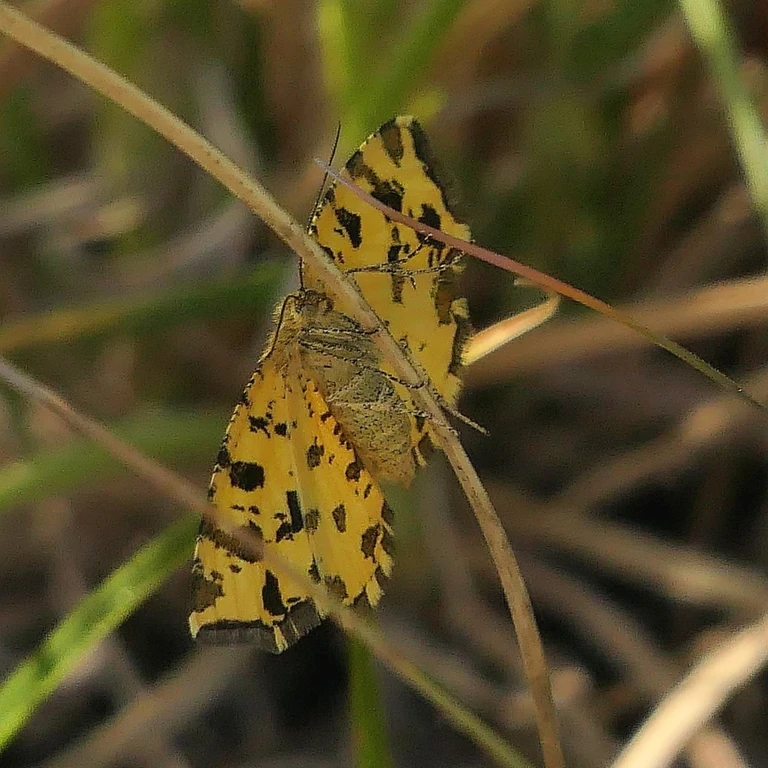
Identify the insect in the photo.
Pseudopanthera macularia
